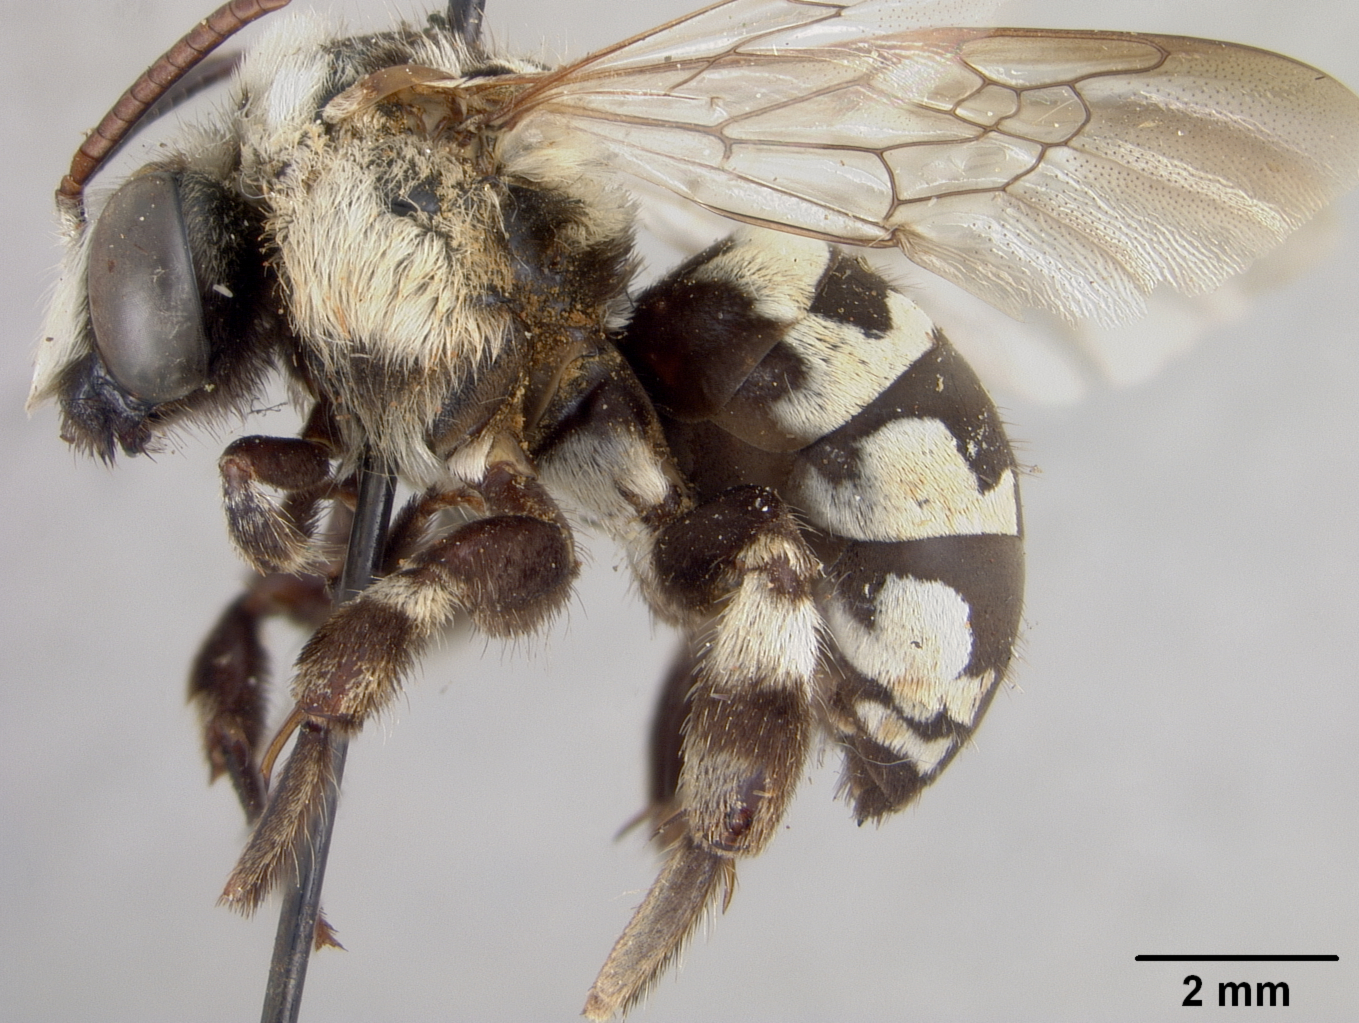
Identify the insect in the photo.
Ericrocis arizonensis
